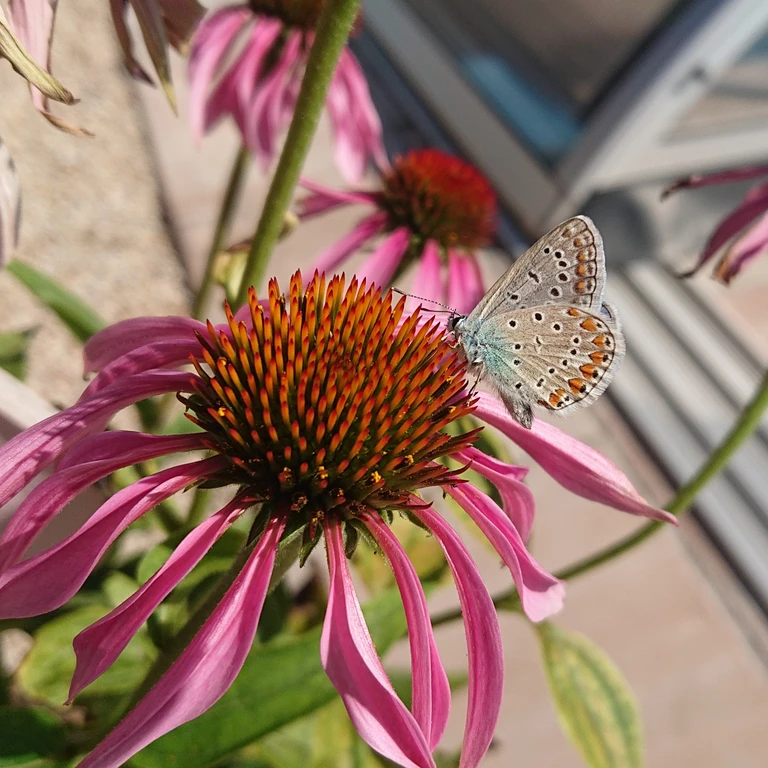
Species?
Polyommatus icarus
